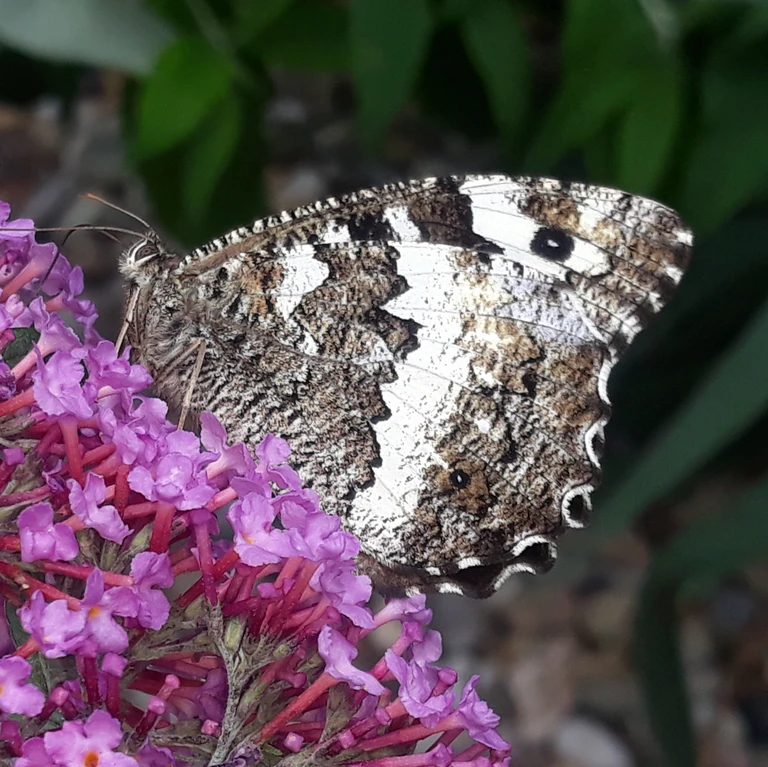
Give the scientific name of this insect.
Brintesia circe
